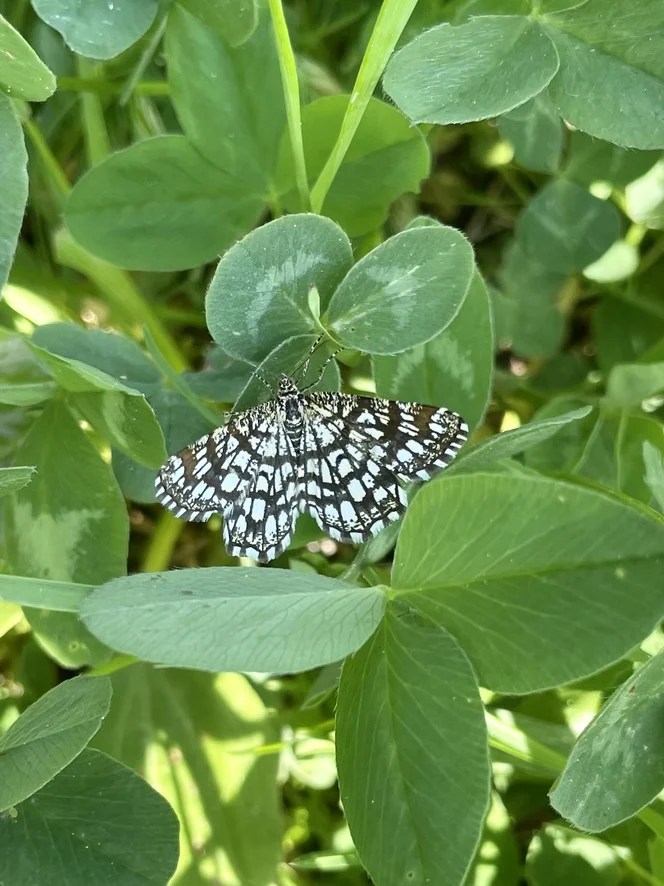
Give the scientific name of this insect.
Chiasmia clathrata
